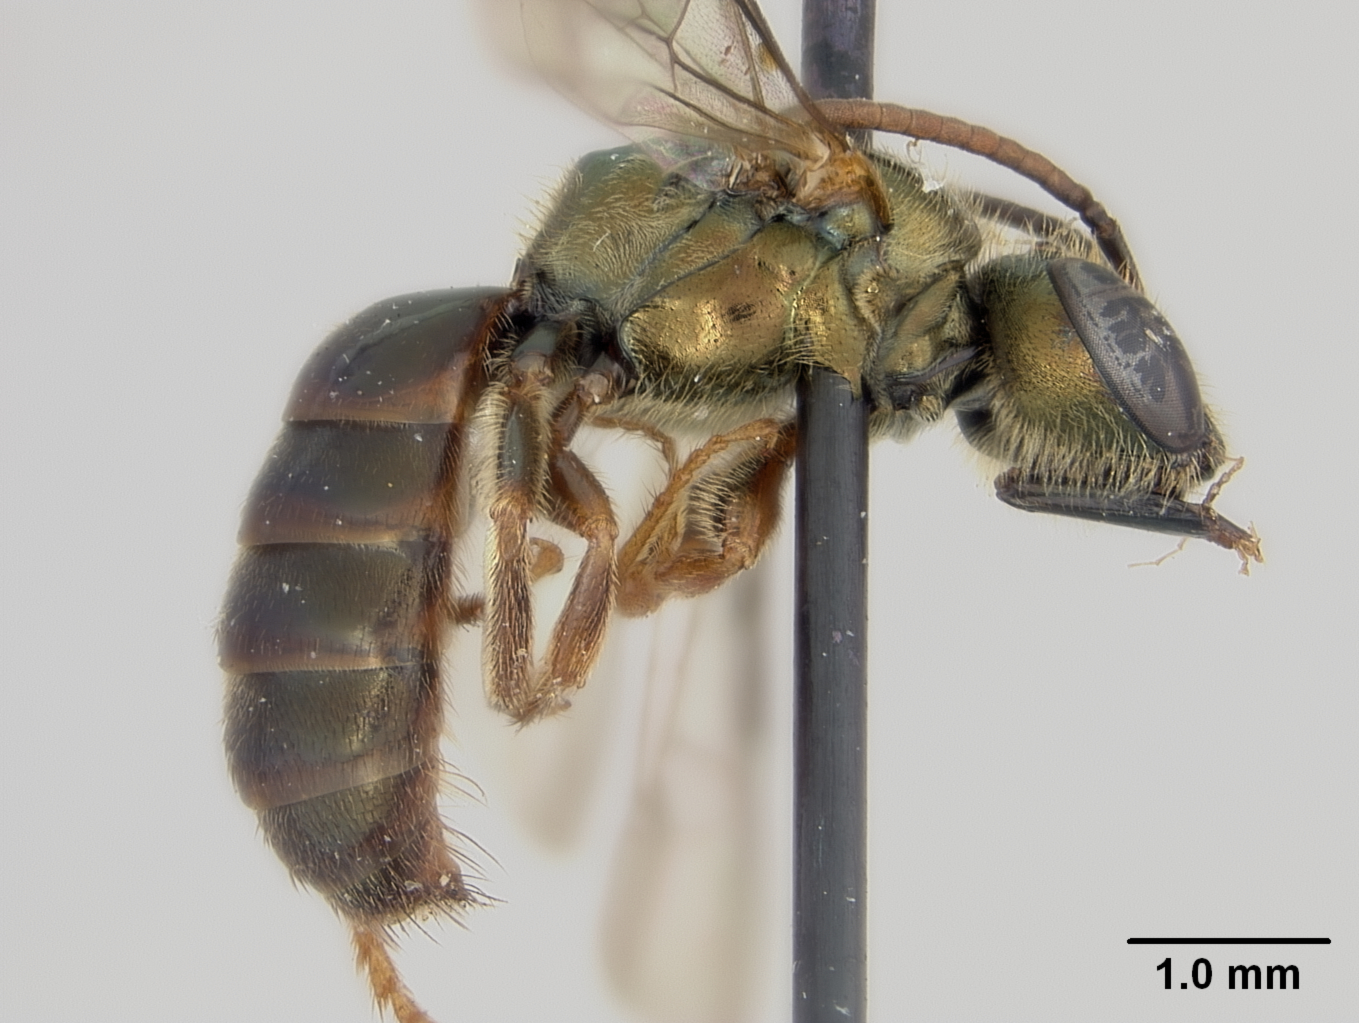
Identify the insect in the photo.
Halictus nummatus
